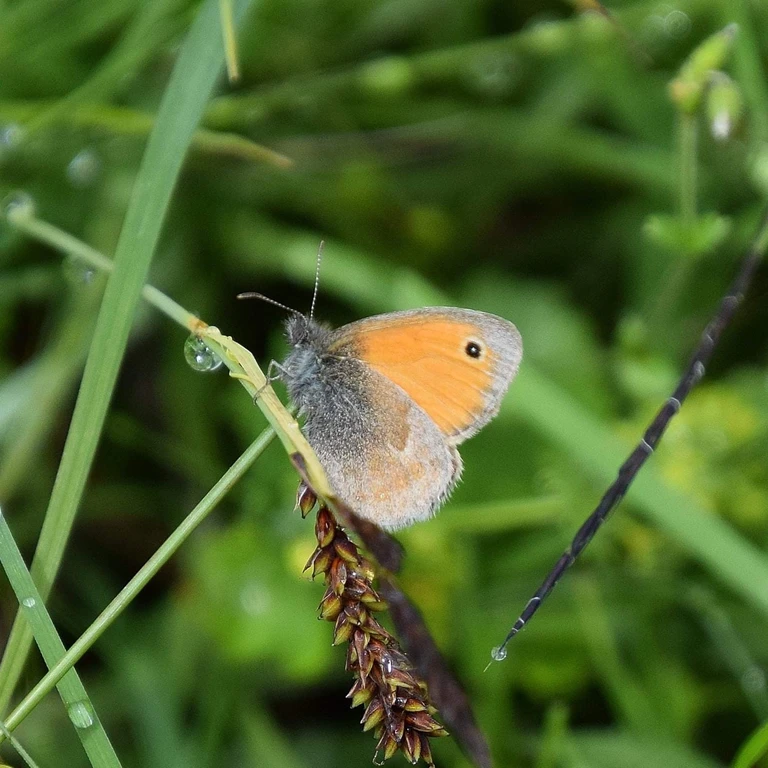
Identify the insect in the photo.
Coenonympha pamphilus
